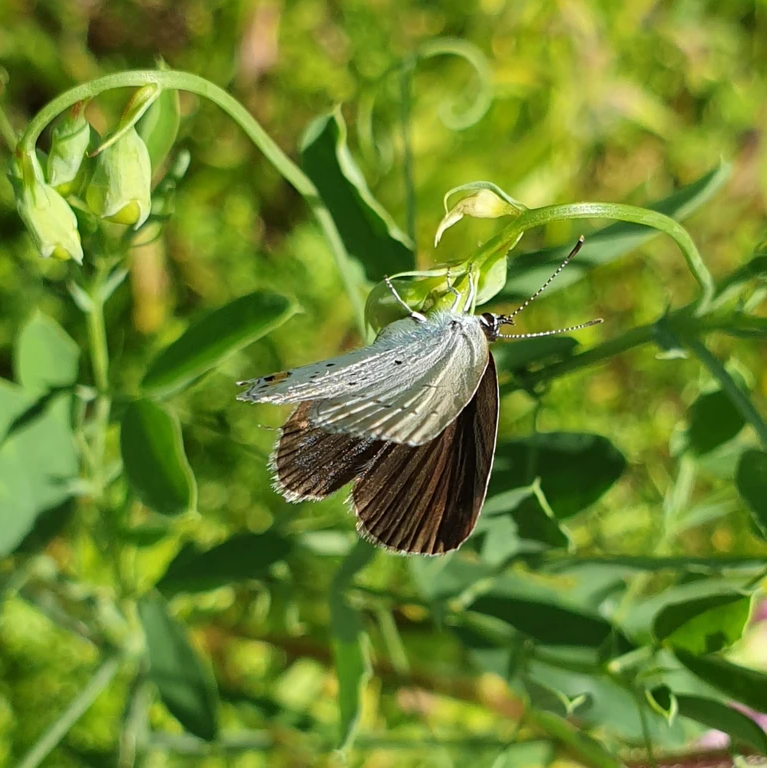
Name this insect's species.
Cupido argiades (also Elkalyce argiades)
